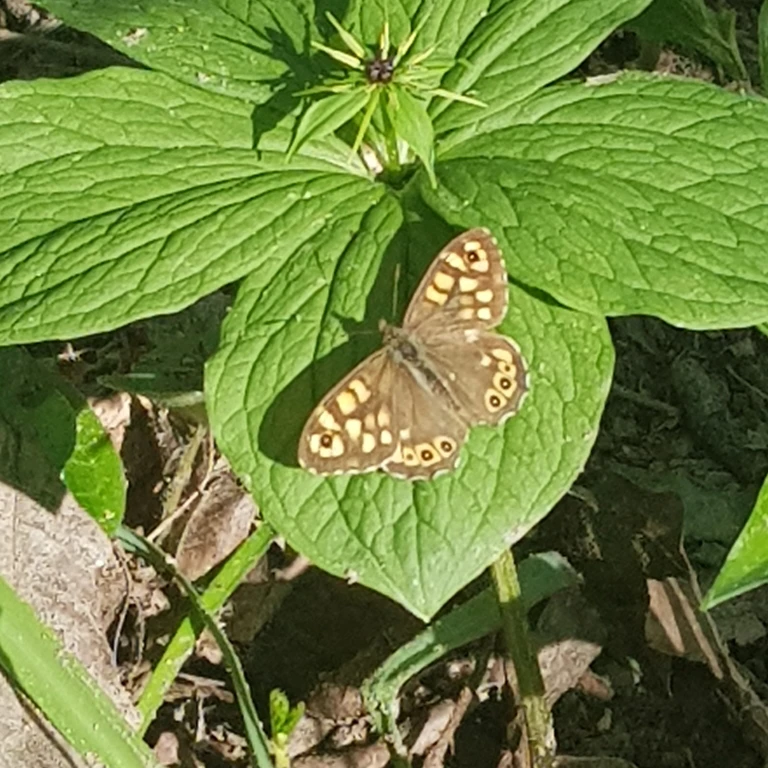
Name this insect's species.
Pararge aegeria
